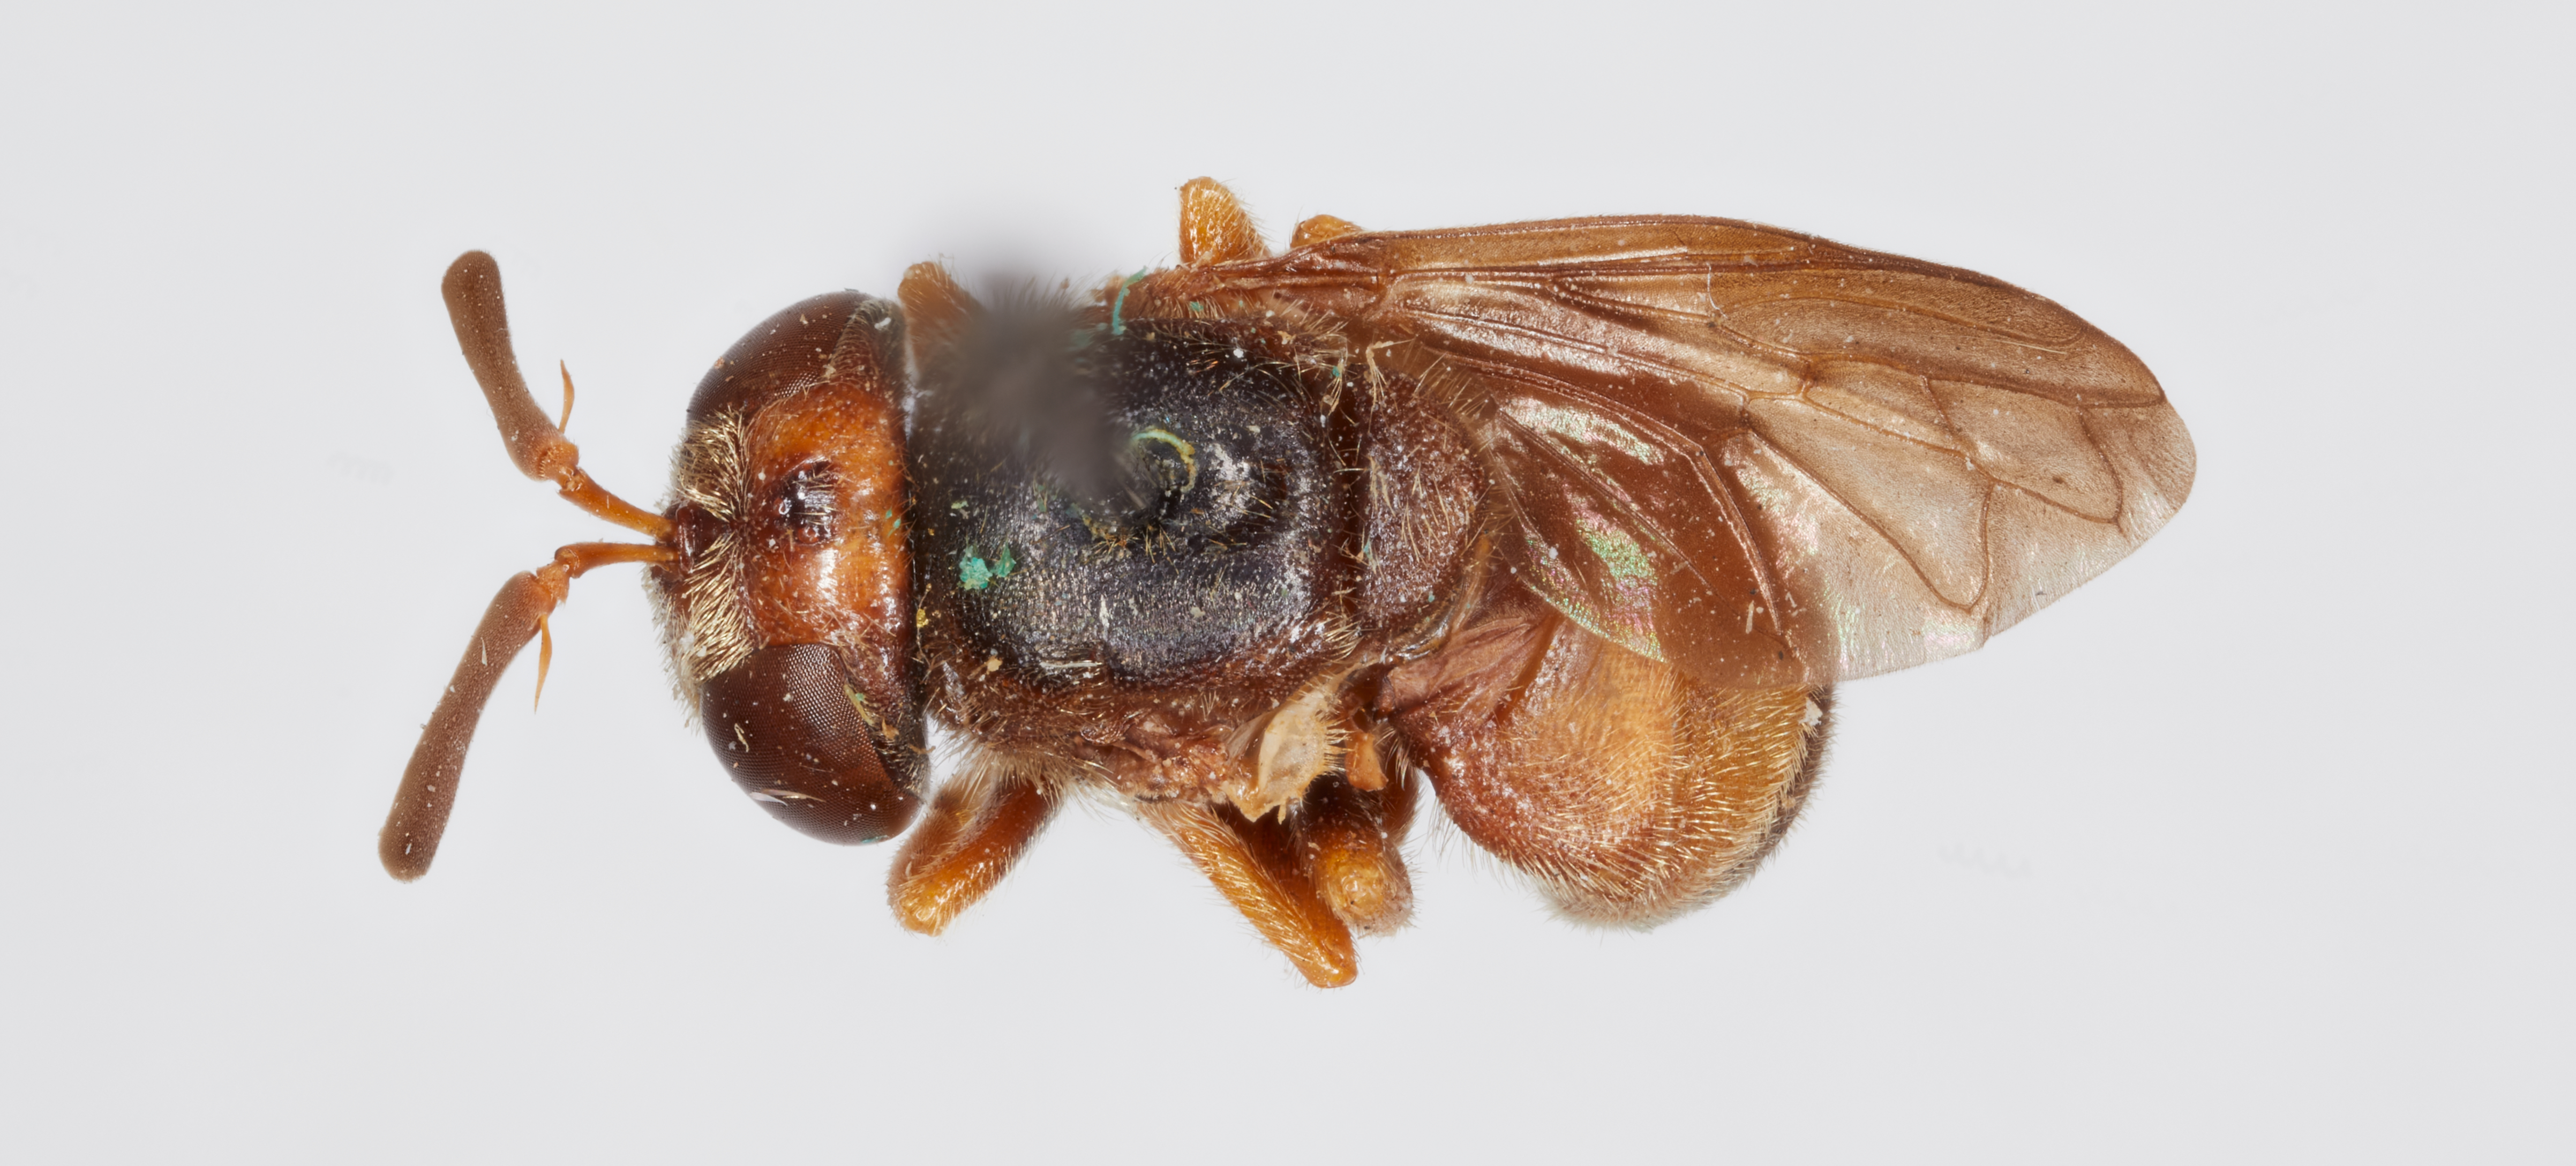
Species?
Microdon pachystylum
